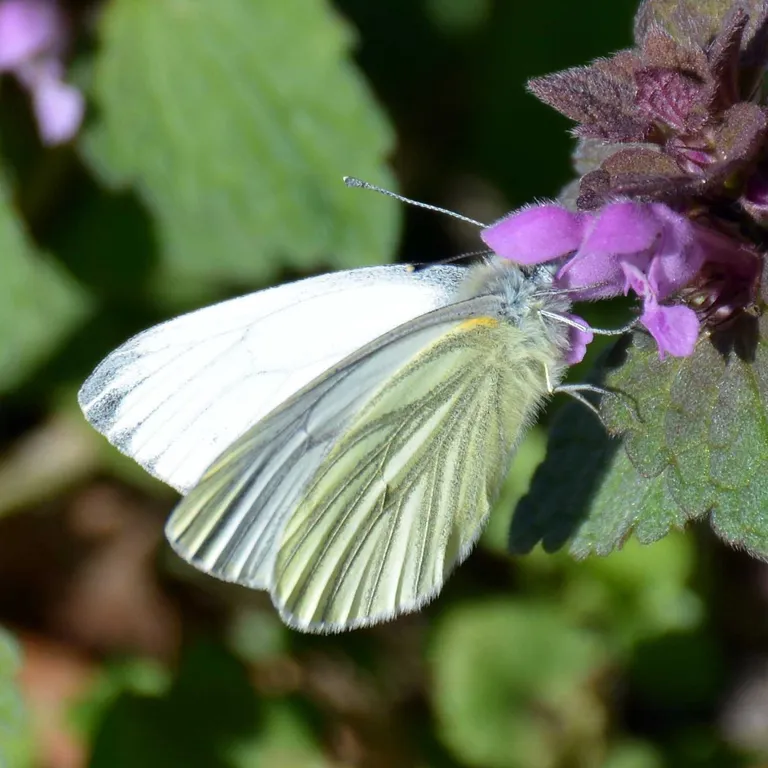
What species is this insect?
Pieris napi
